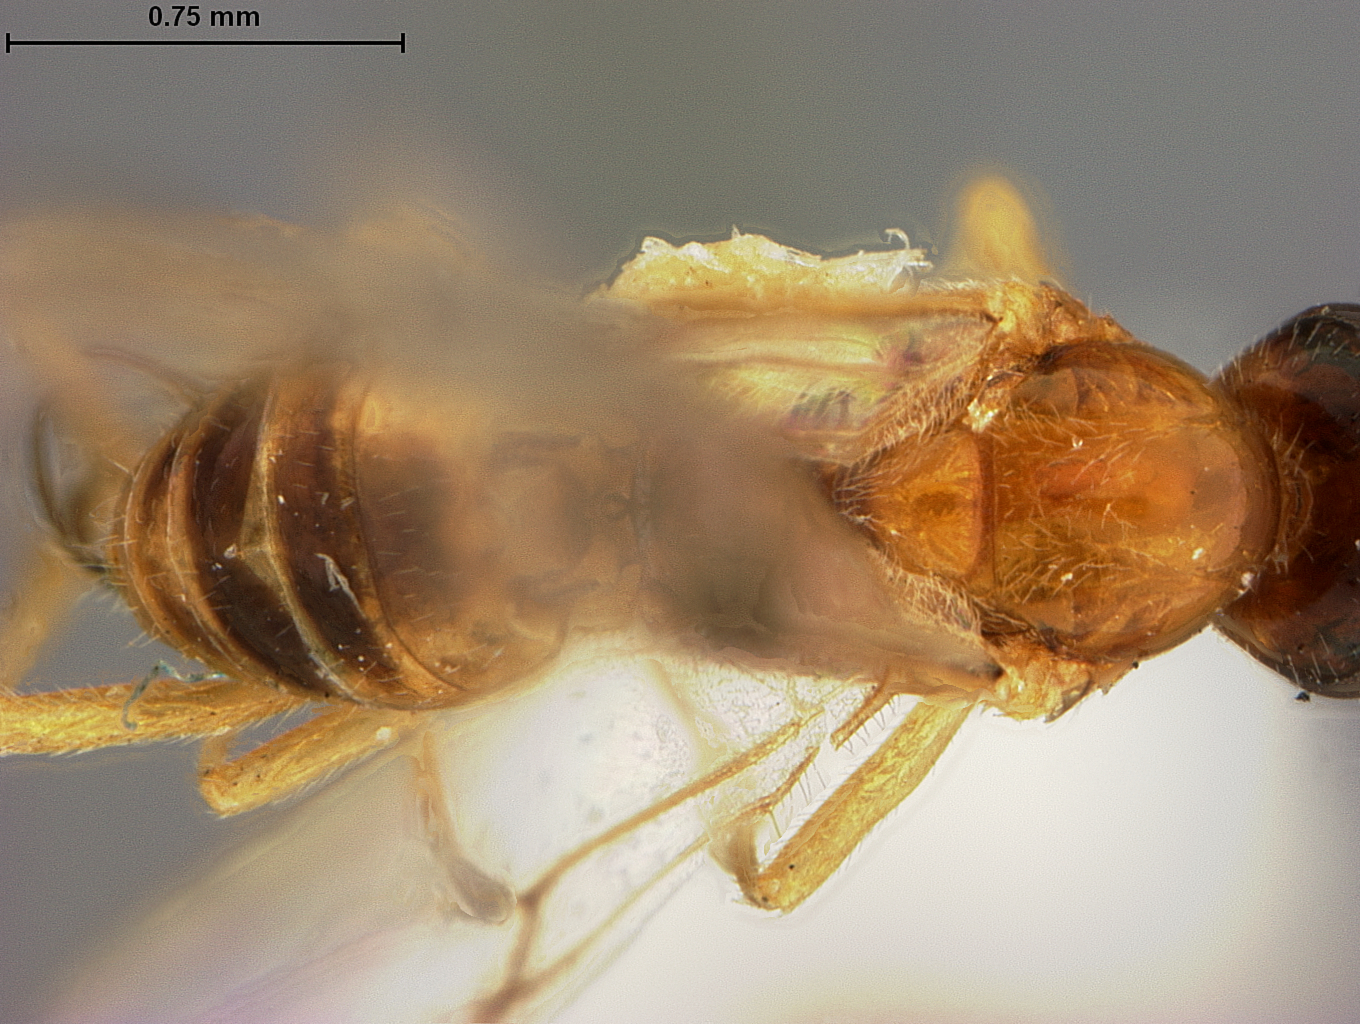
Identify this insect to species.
Bracon euura
